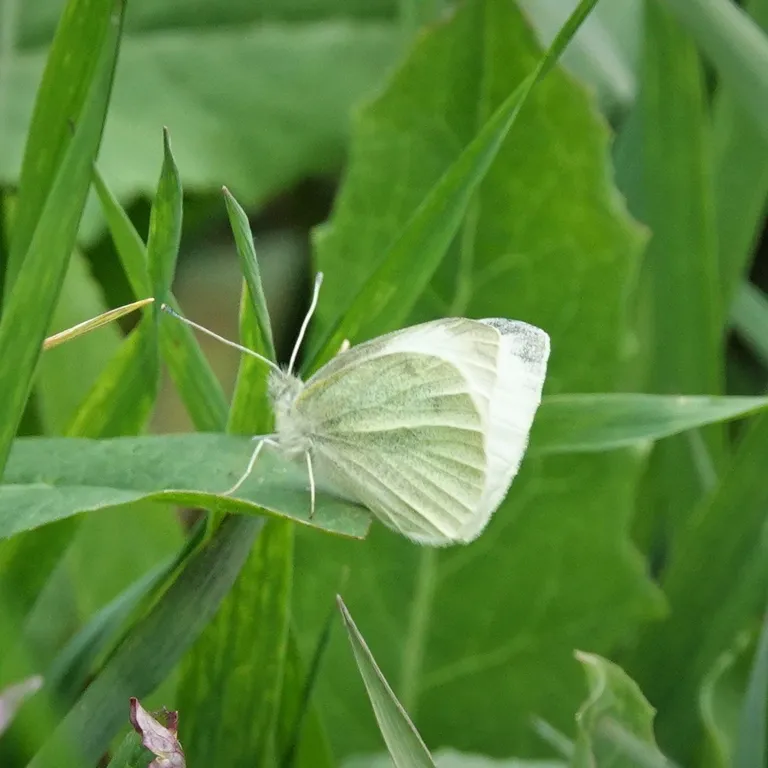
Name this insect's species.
Pieris rapae
